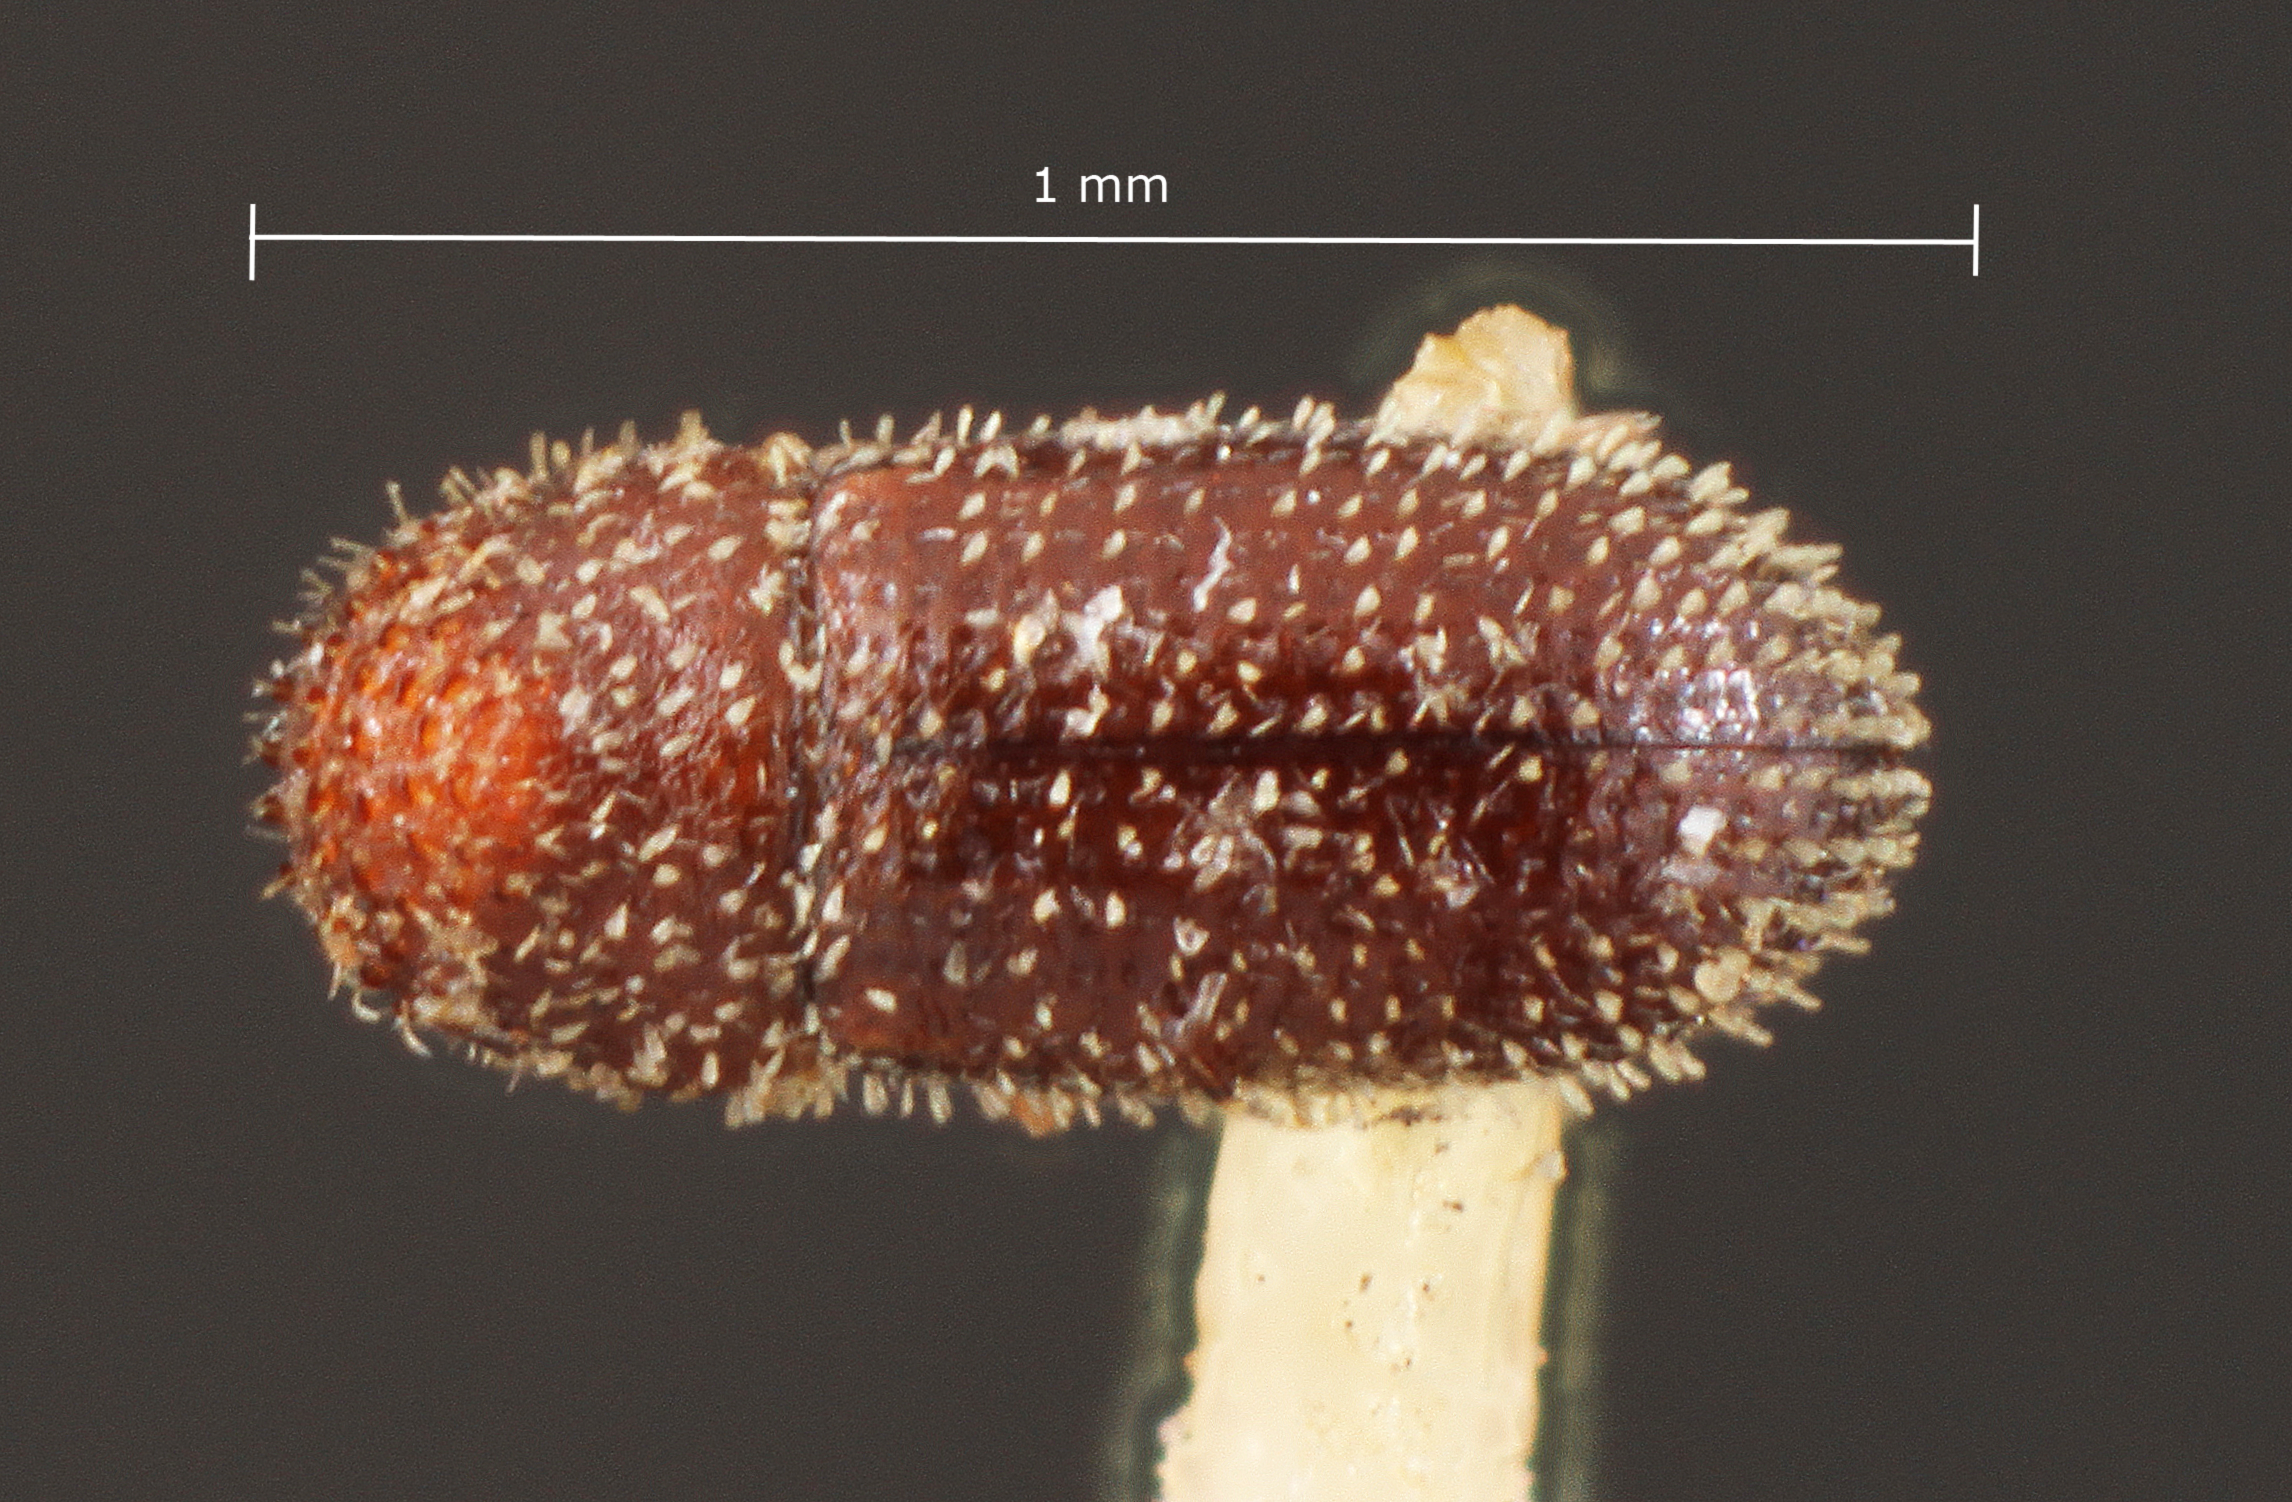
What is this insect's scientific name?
Hypothenemus columbi
